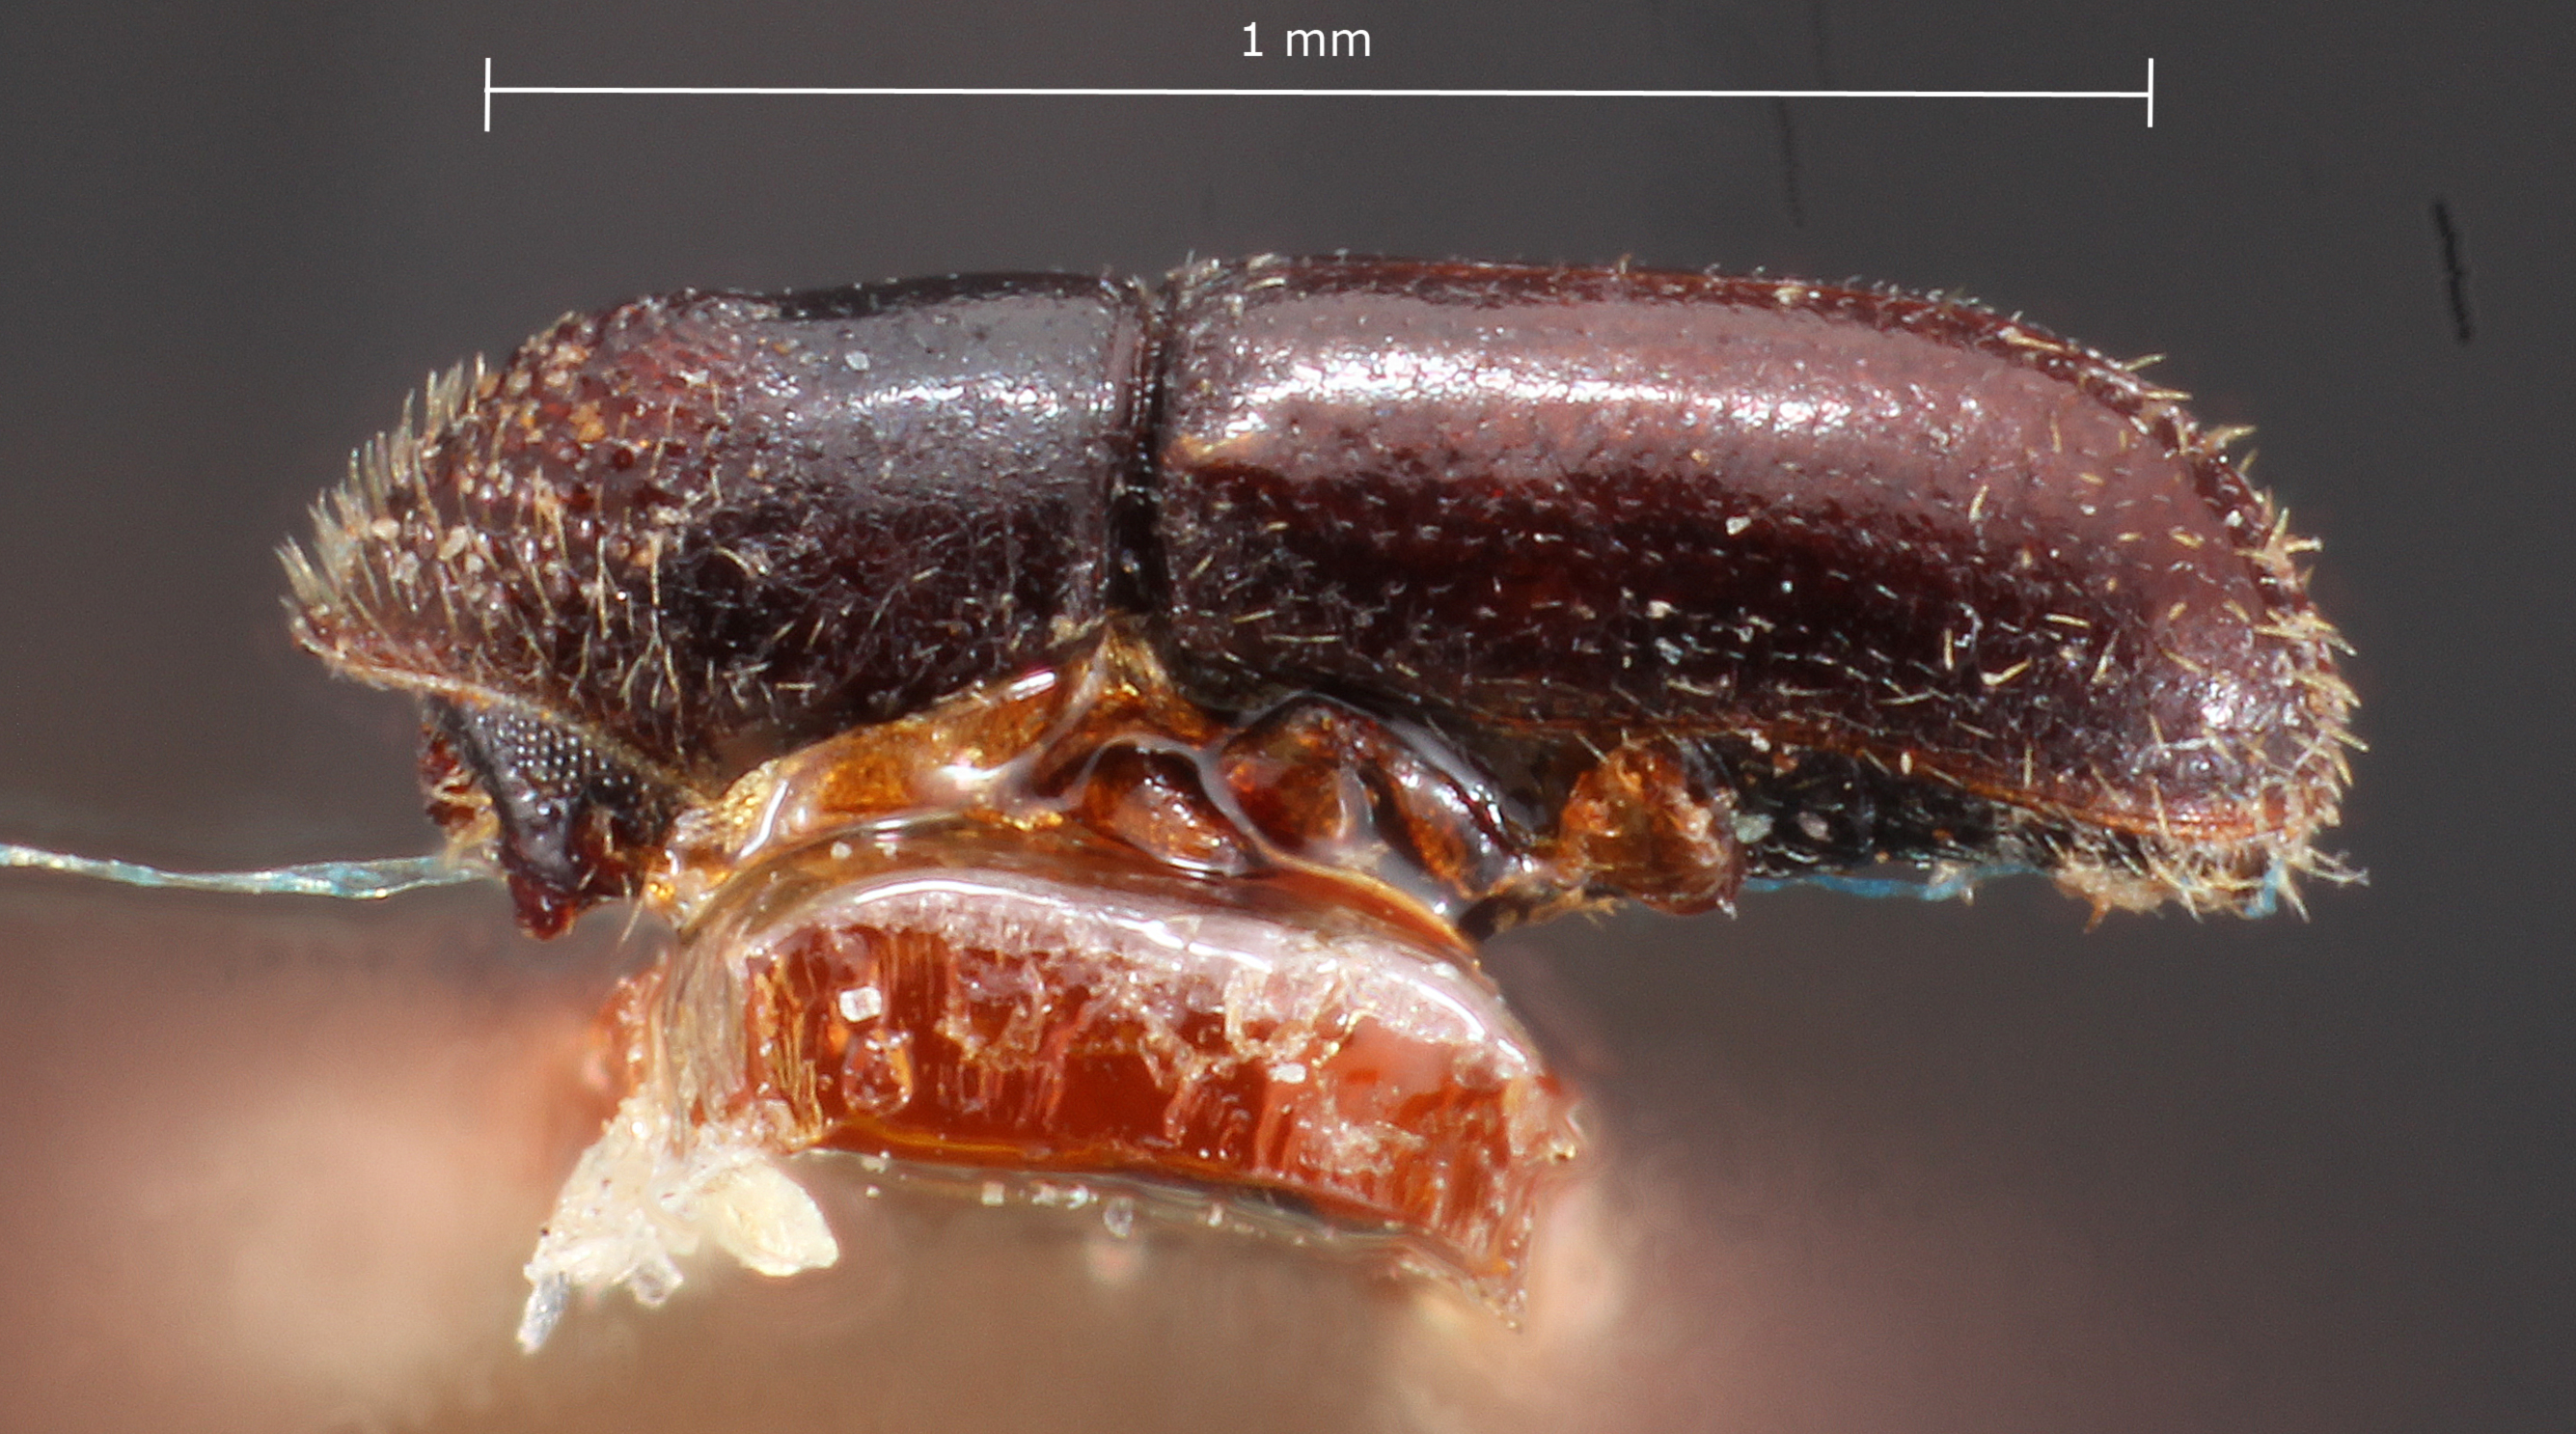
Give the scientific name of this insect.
Pseudopityophthorus granulatus
